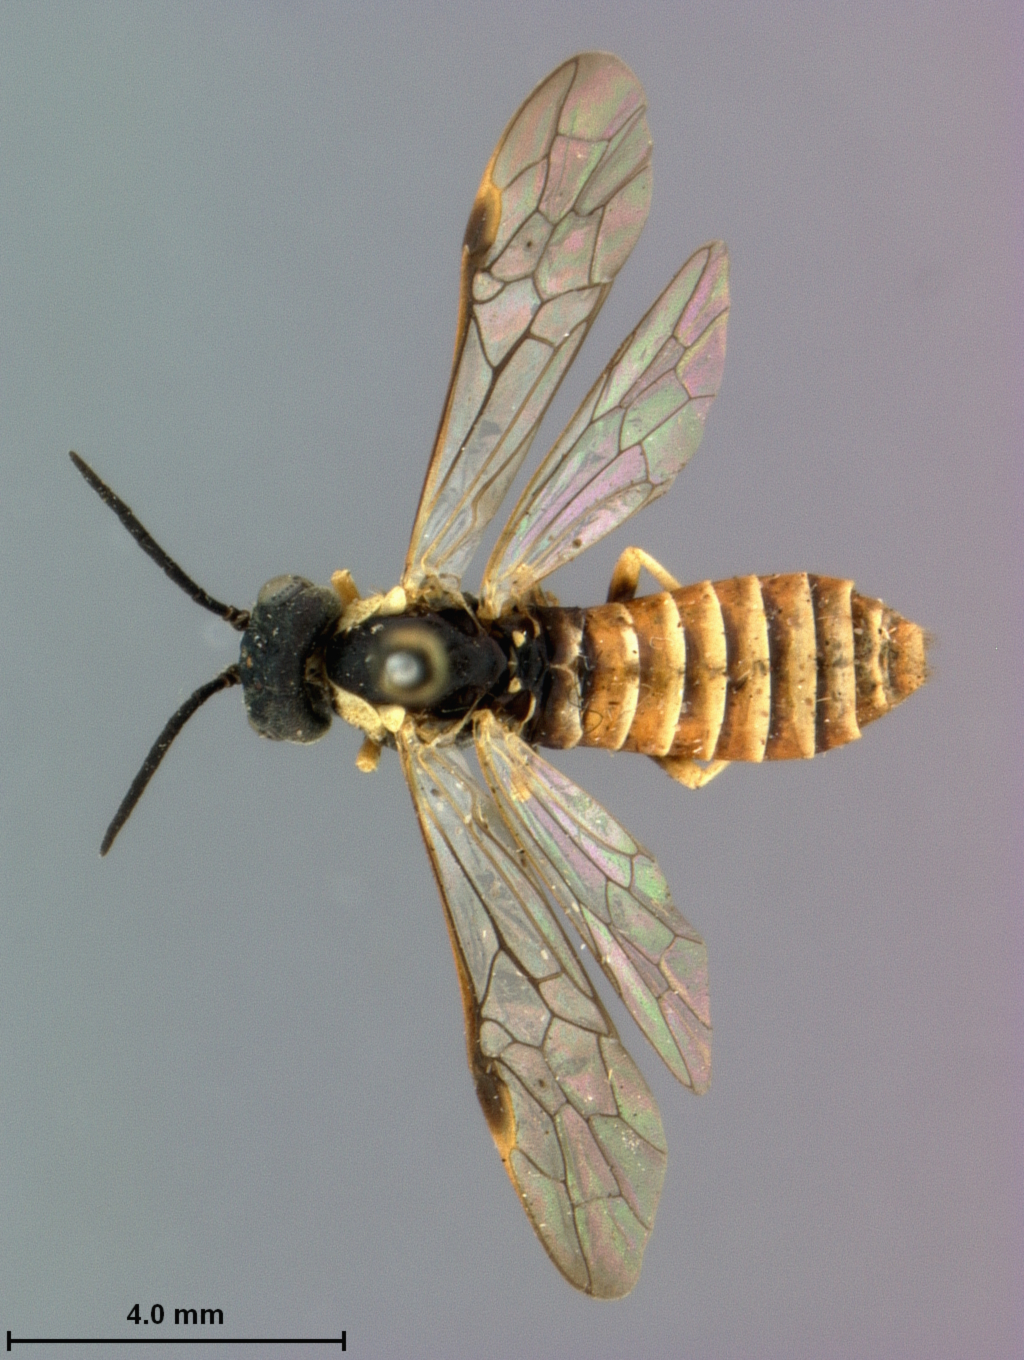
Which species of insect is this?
Strongylogaster alboannulatus
